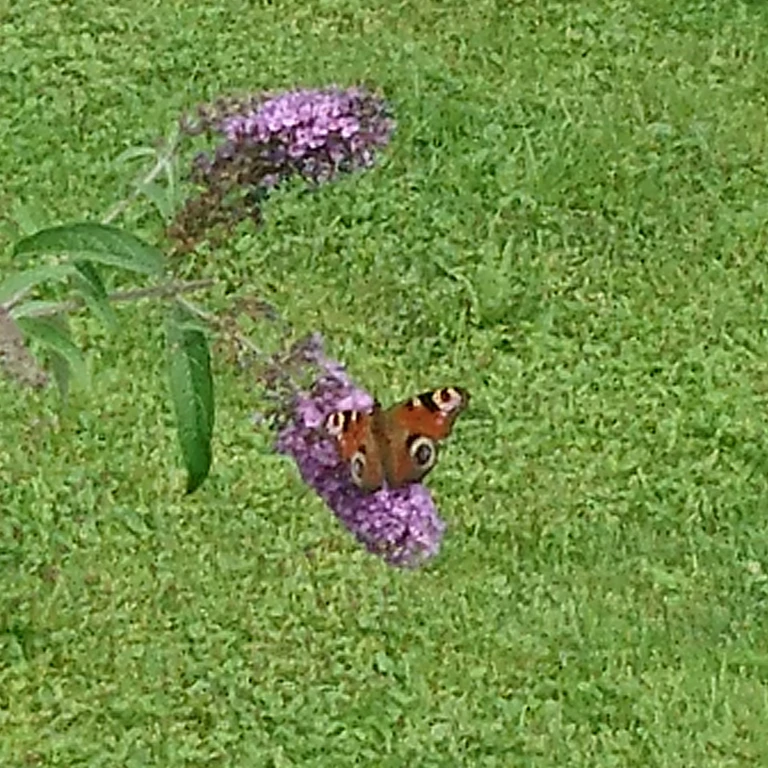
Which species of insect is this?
Aglais io
